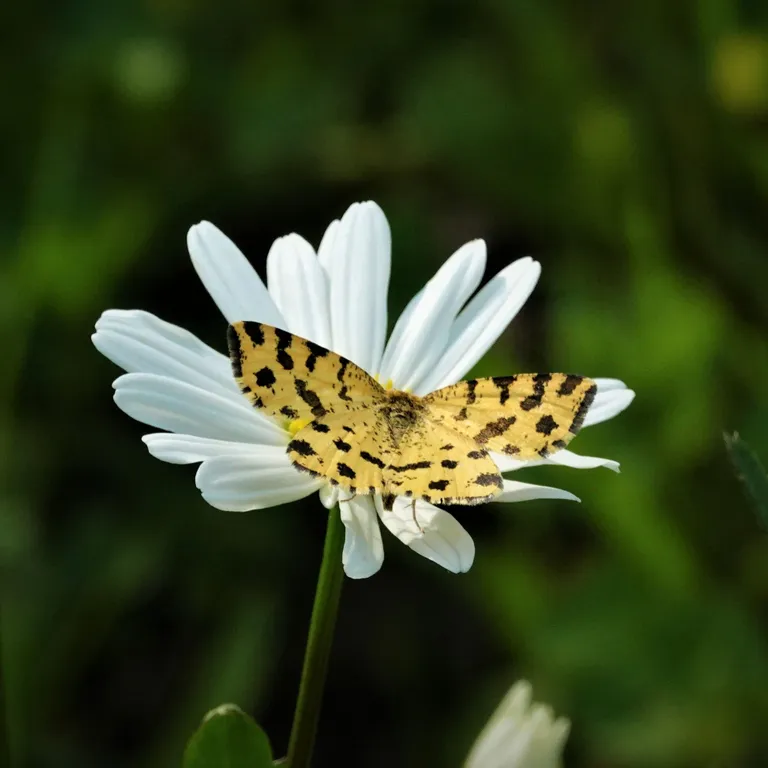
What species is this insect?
Pseudopanthera macularia
